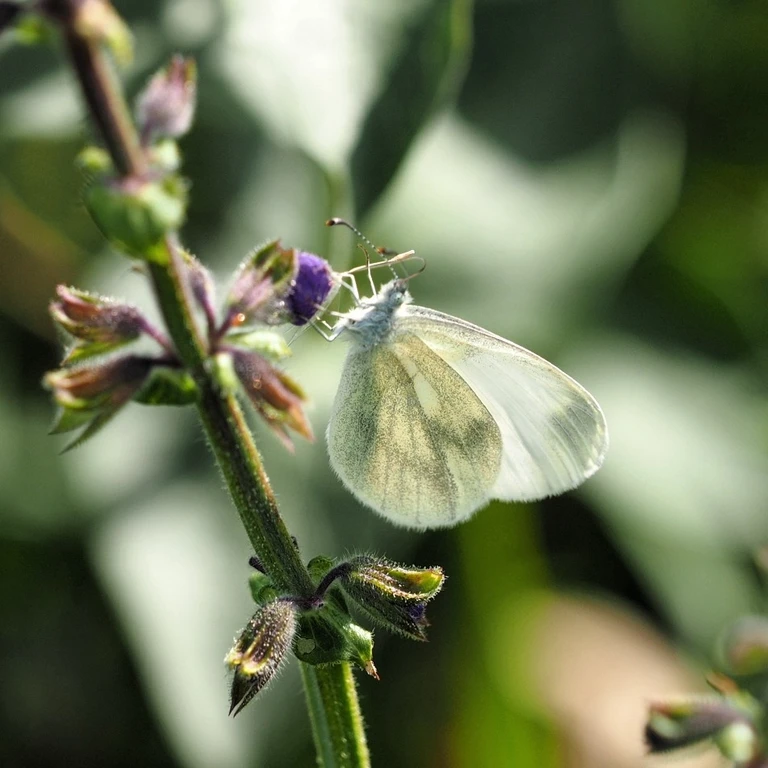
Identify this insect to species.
Leptidea sinapis/juvernica
